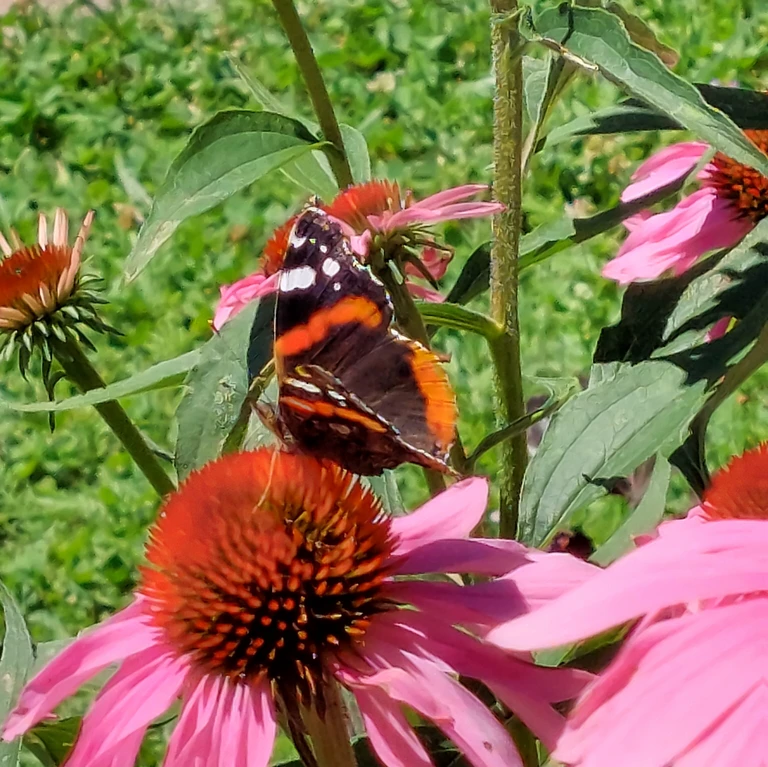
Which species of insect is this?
Vanessa atalanta
